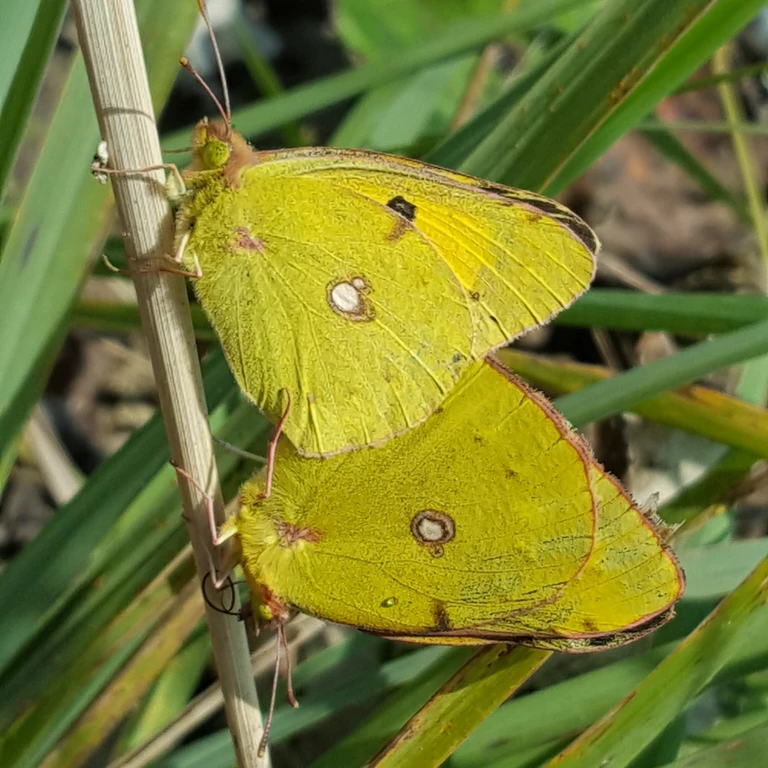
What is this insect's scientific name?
Colias croceus
